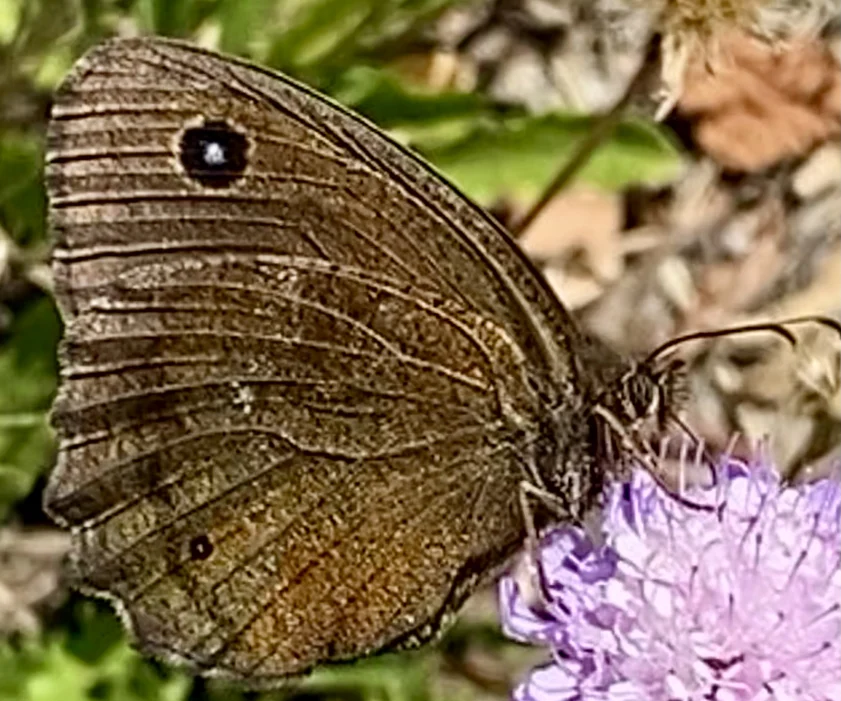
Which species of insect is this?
Minois dryas
